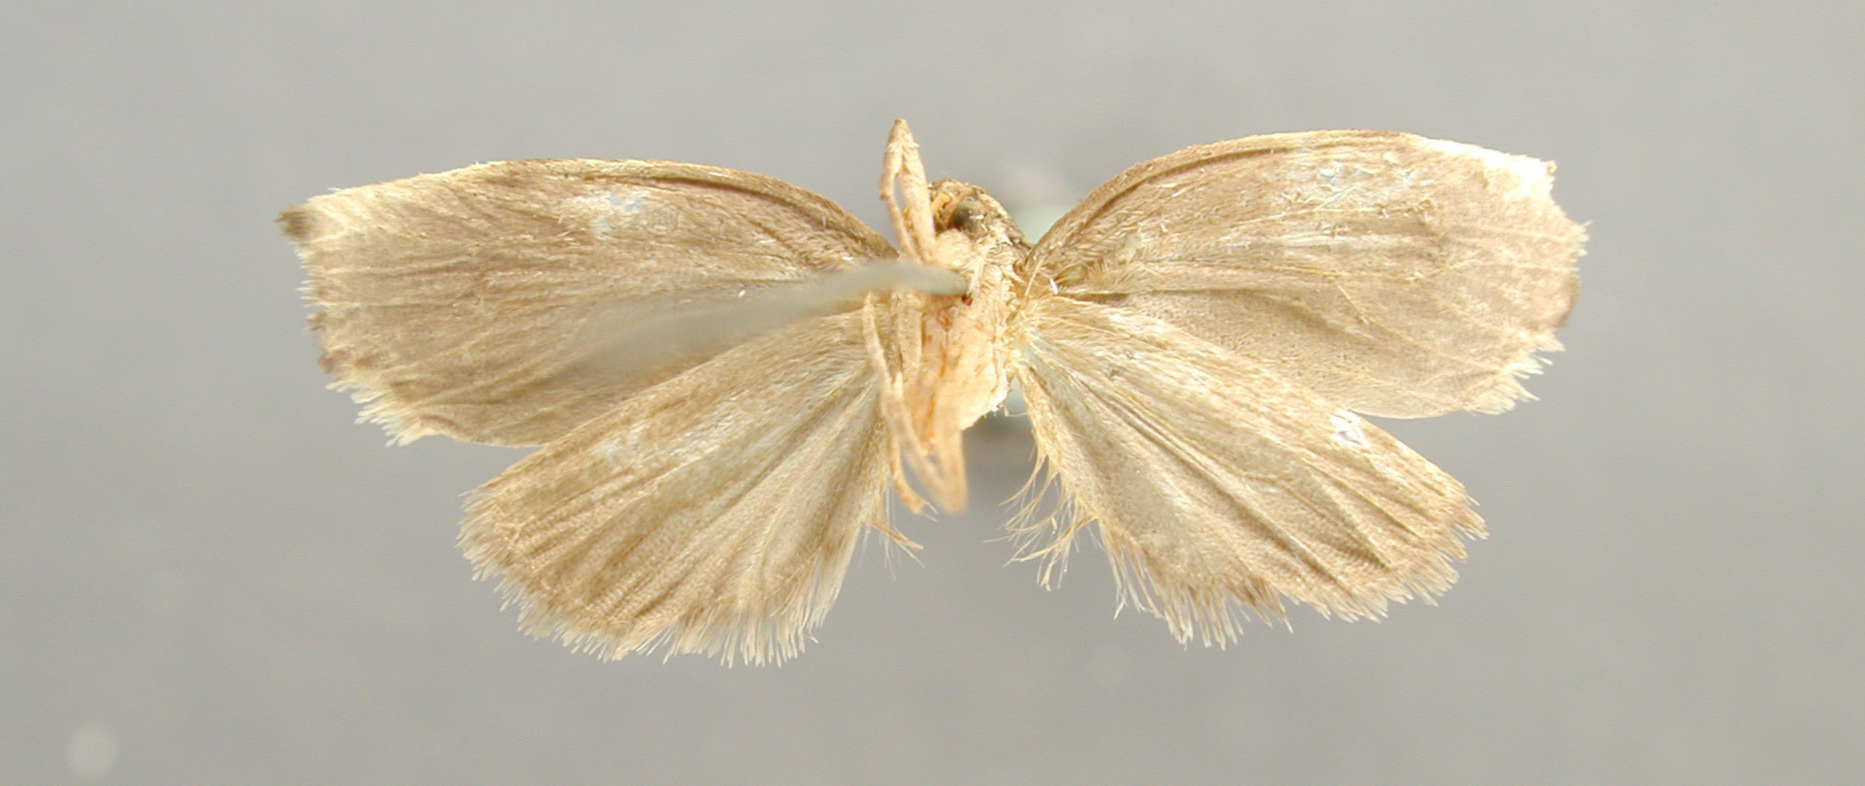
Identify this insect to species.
Anaulosia impolita
